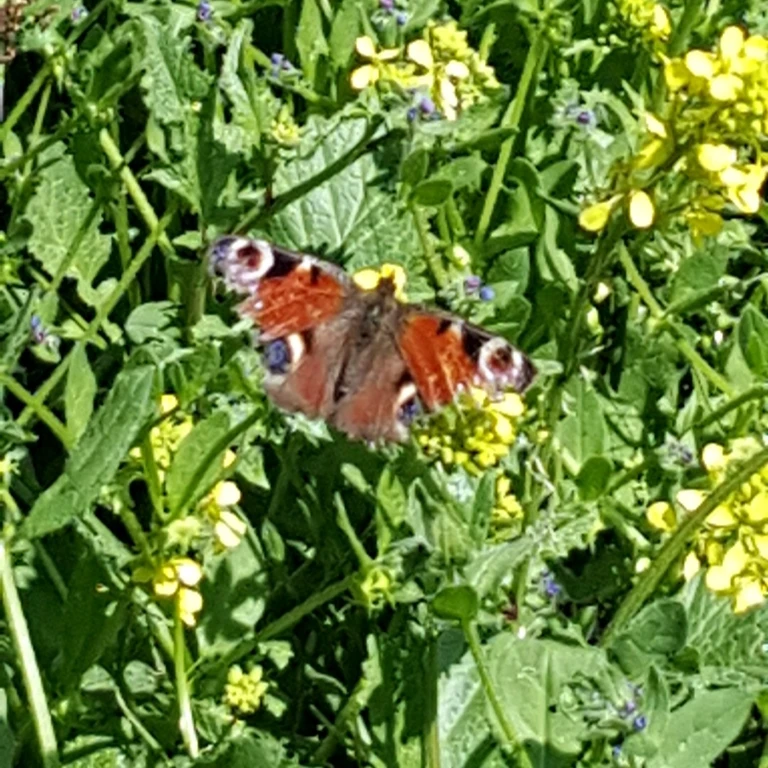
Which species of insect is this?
Aglais io
